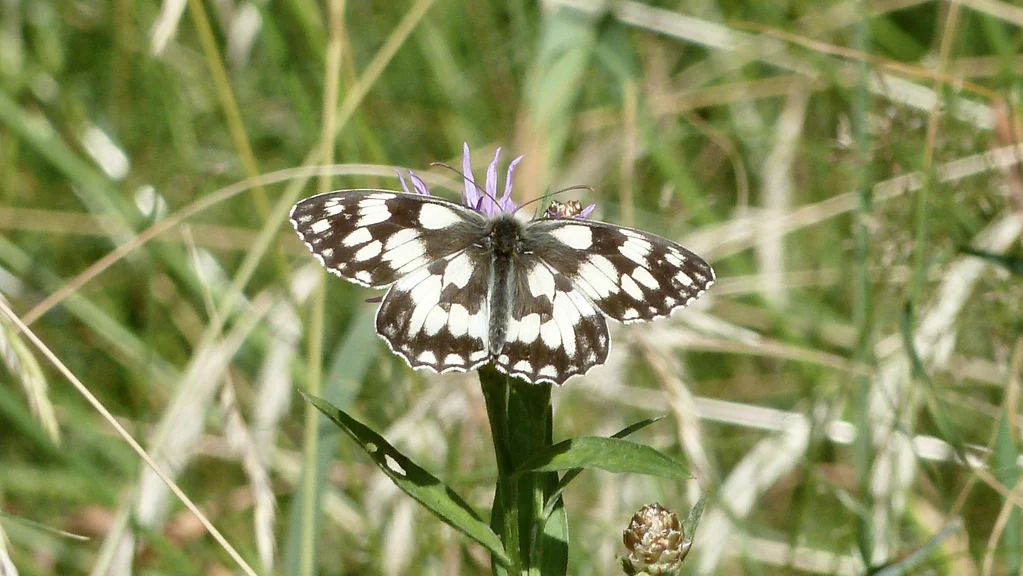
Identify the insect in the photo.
Melanargia galathea
